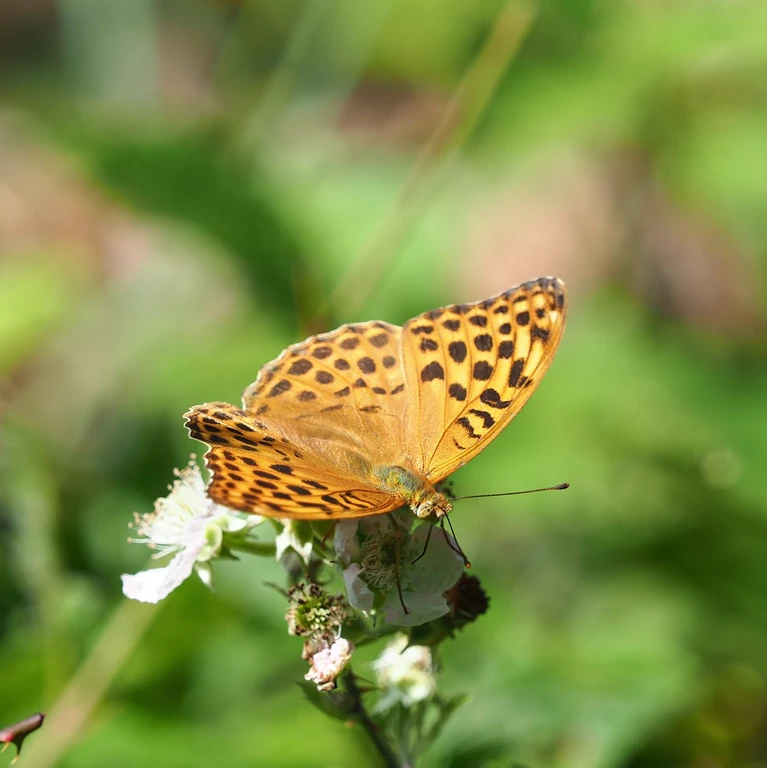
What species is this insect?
Argynnis paphia
